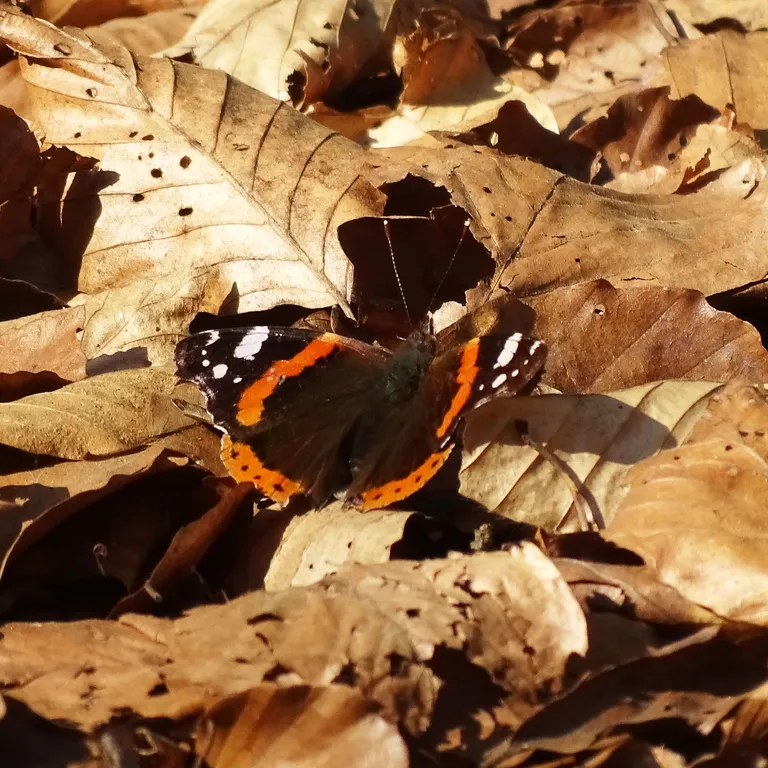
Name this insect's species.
Vanessa atalanta
